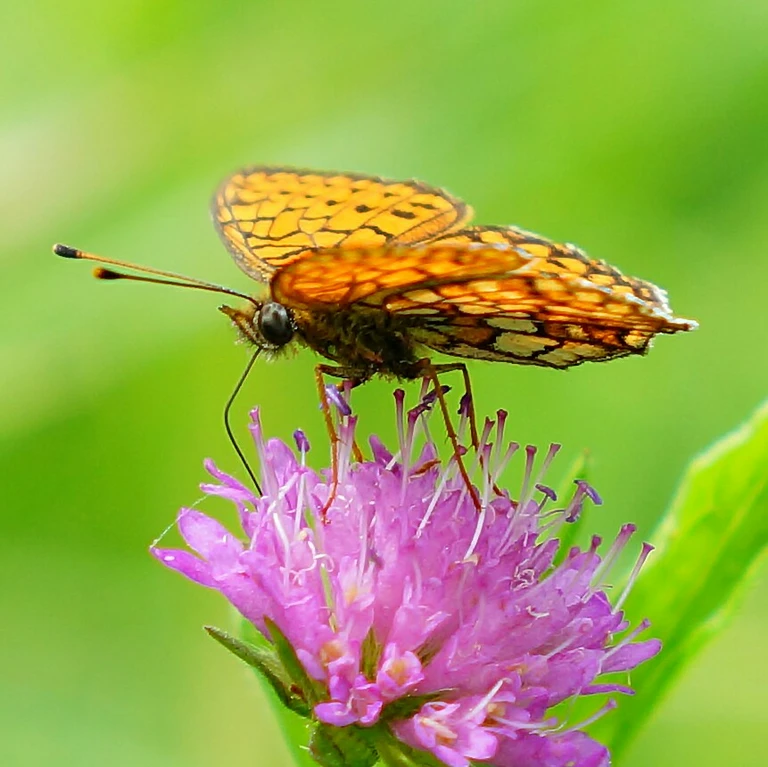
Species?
Brenthis hecate
